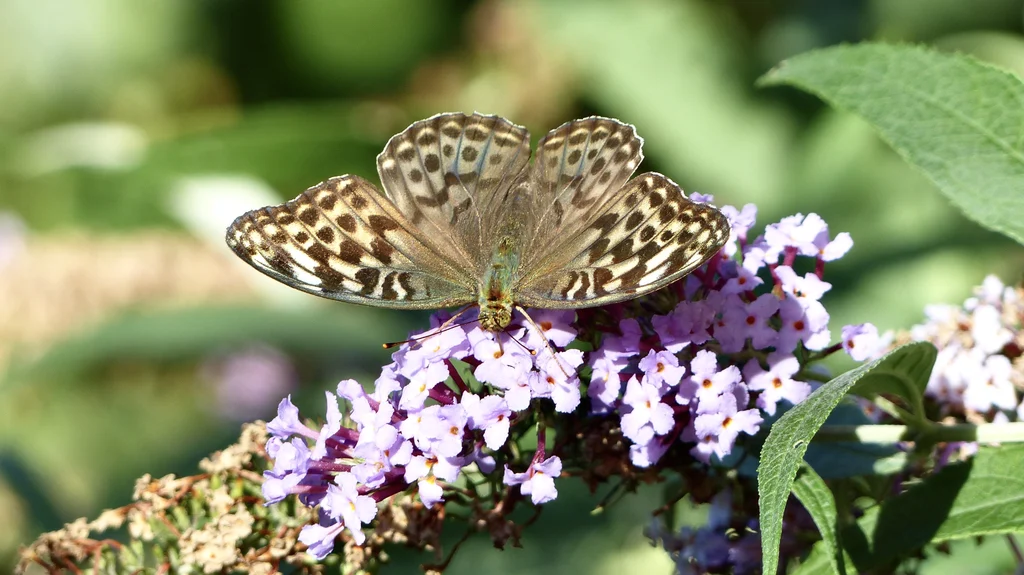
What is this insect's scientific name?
Argynnis paphia
